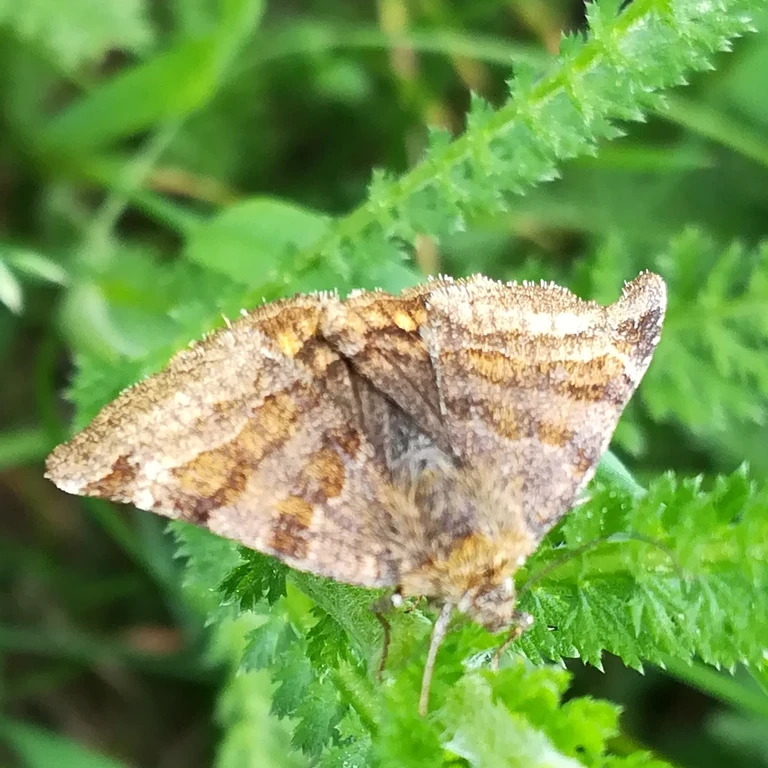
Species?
Euclidia glyphica
